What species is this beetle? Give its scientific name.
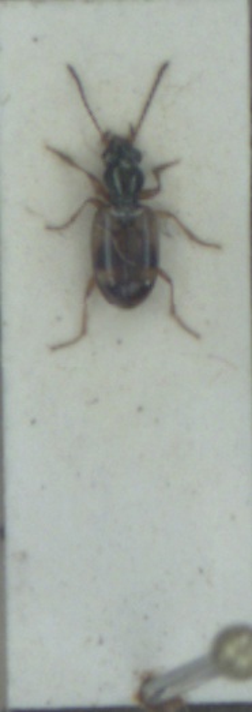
Bembidion articulatum
